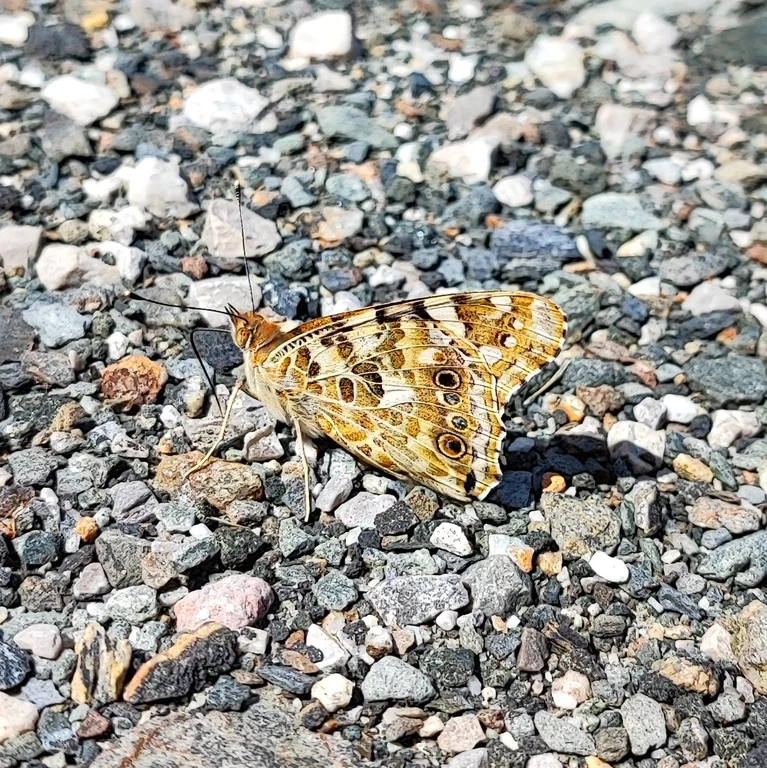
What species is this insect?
Vanessa cardui
